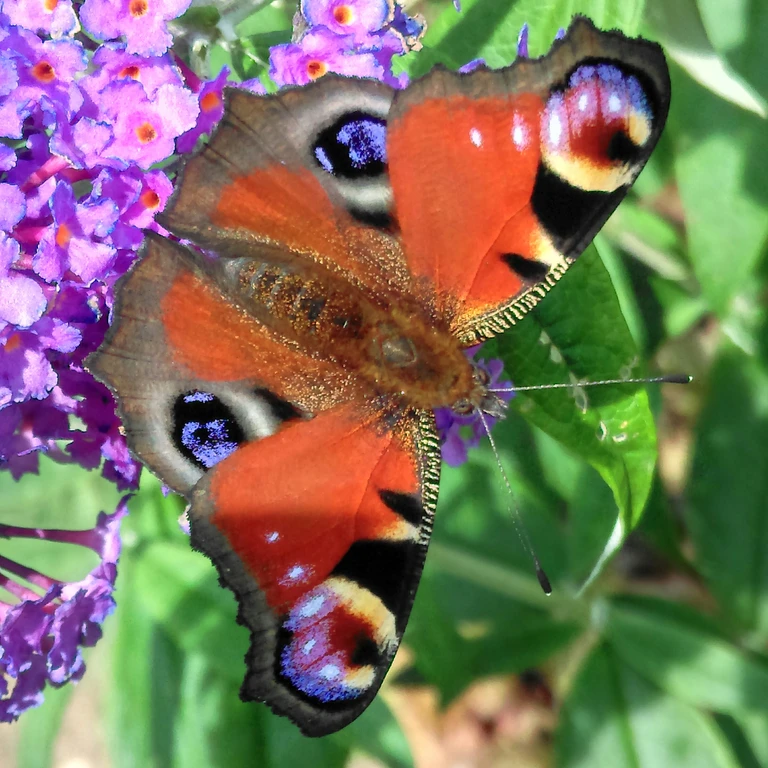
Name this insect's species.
Aglais io
